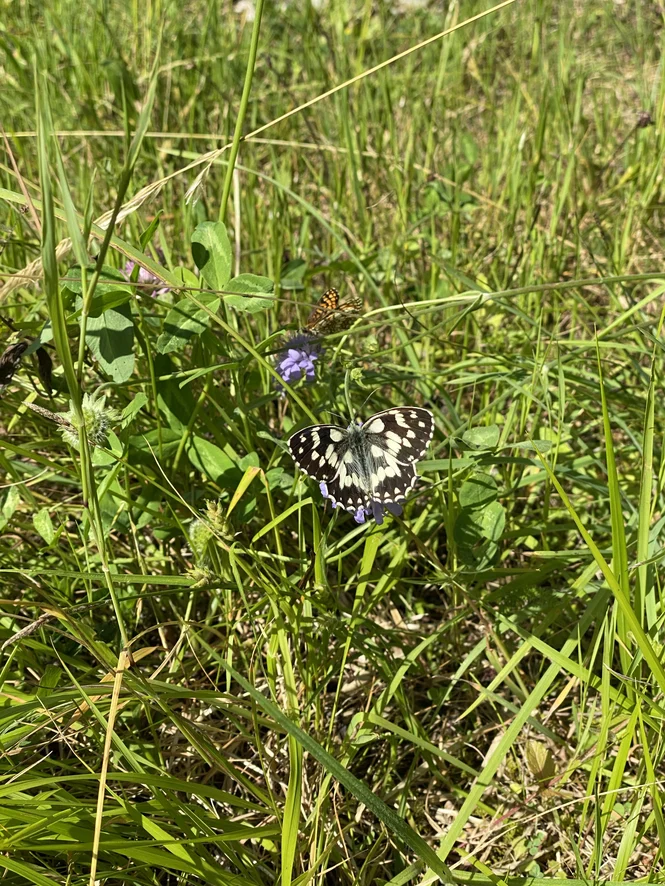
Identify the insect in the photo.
Melanargia galathea
